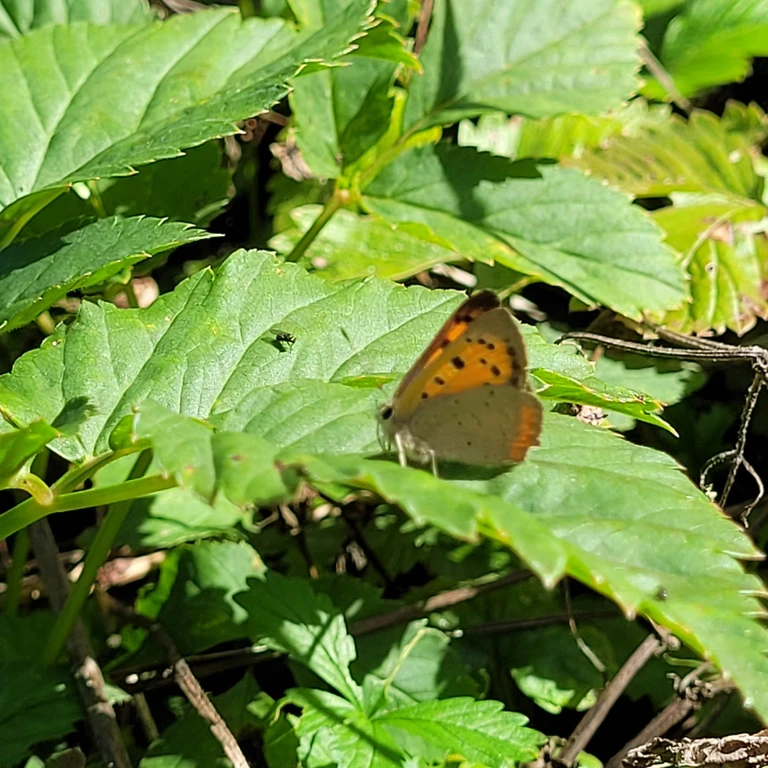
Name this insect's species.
Lycaena phlaeas
